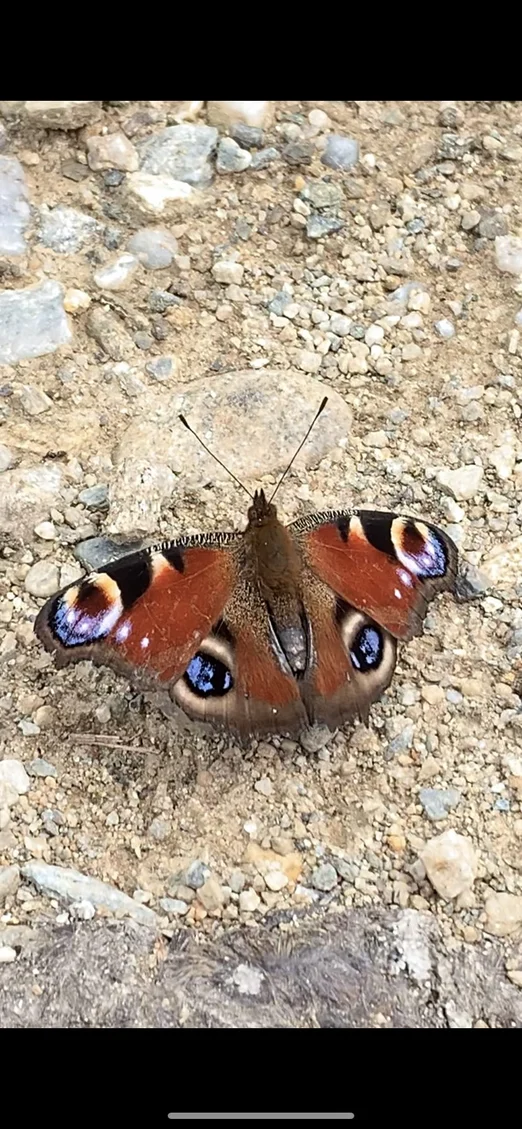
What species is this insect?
Aglais io
